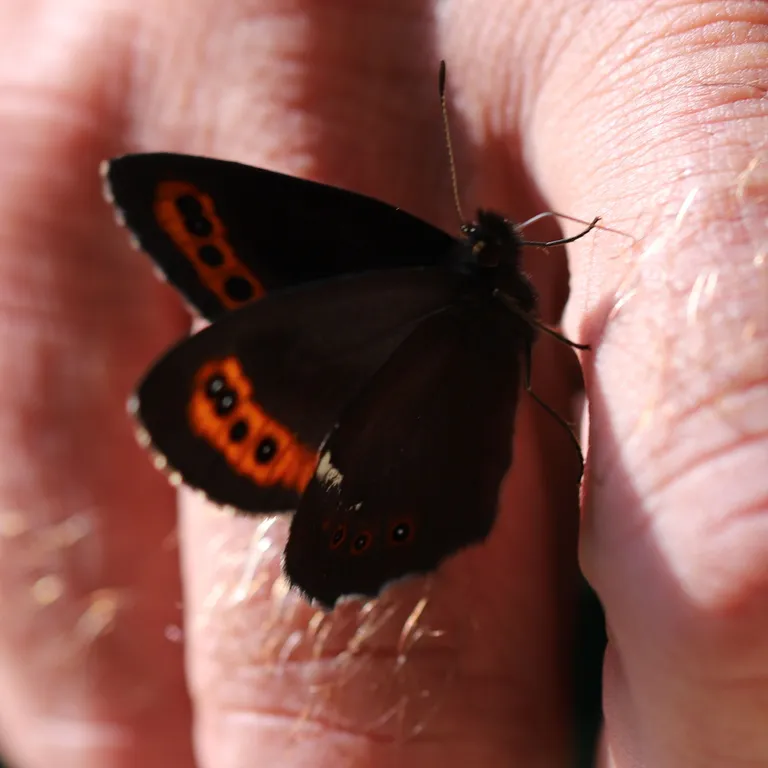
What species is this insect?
Erebia ligea
